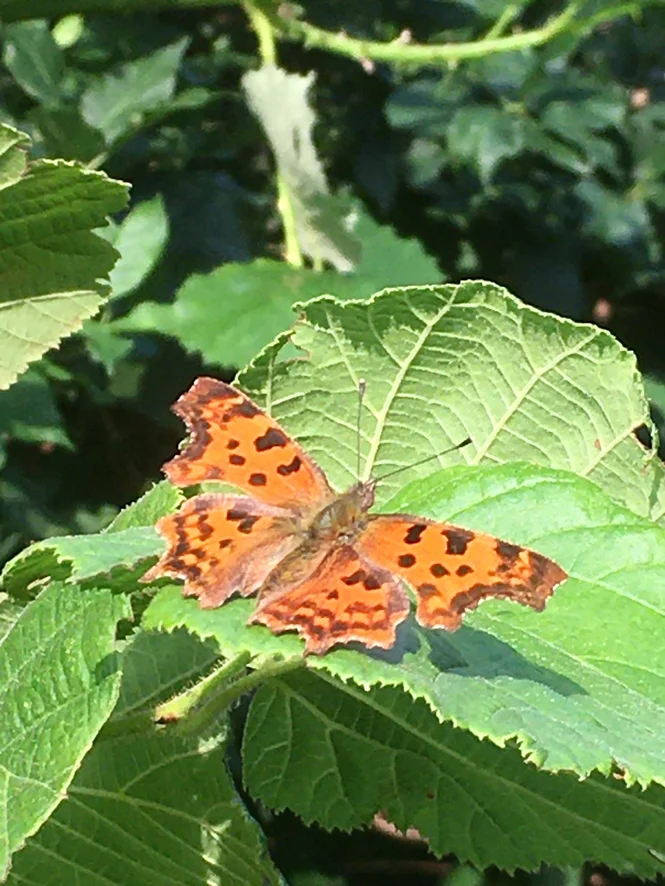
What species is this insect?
Polygonia c-album
